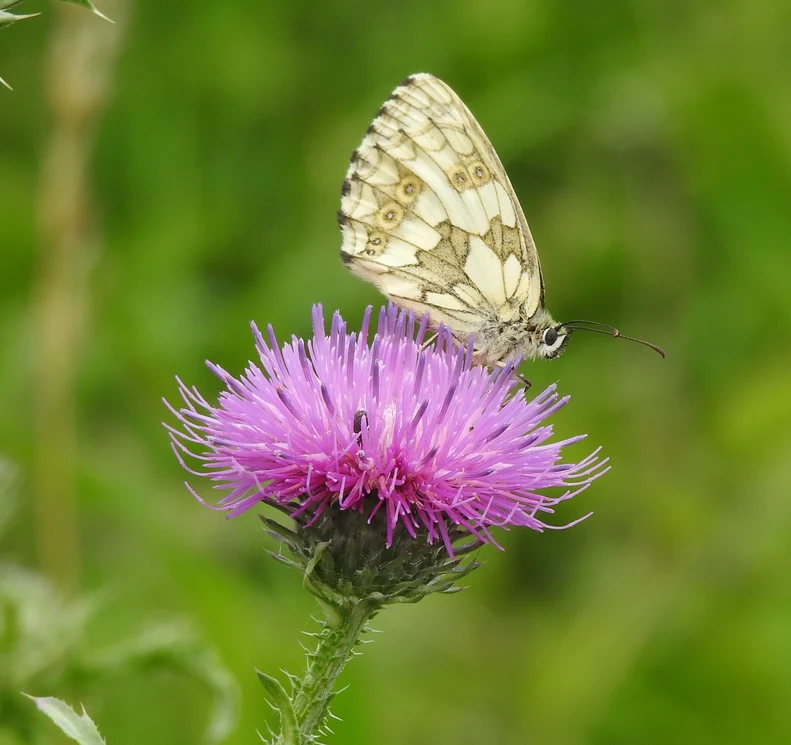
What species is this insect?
Melanargia galathea
